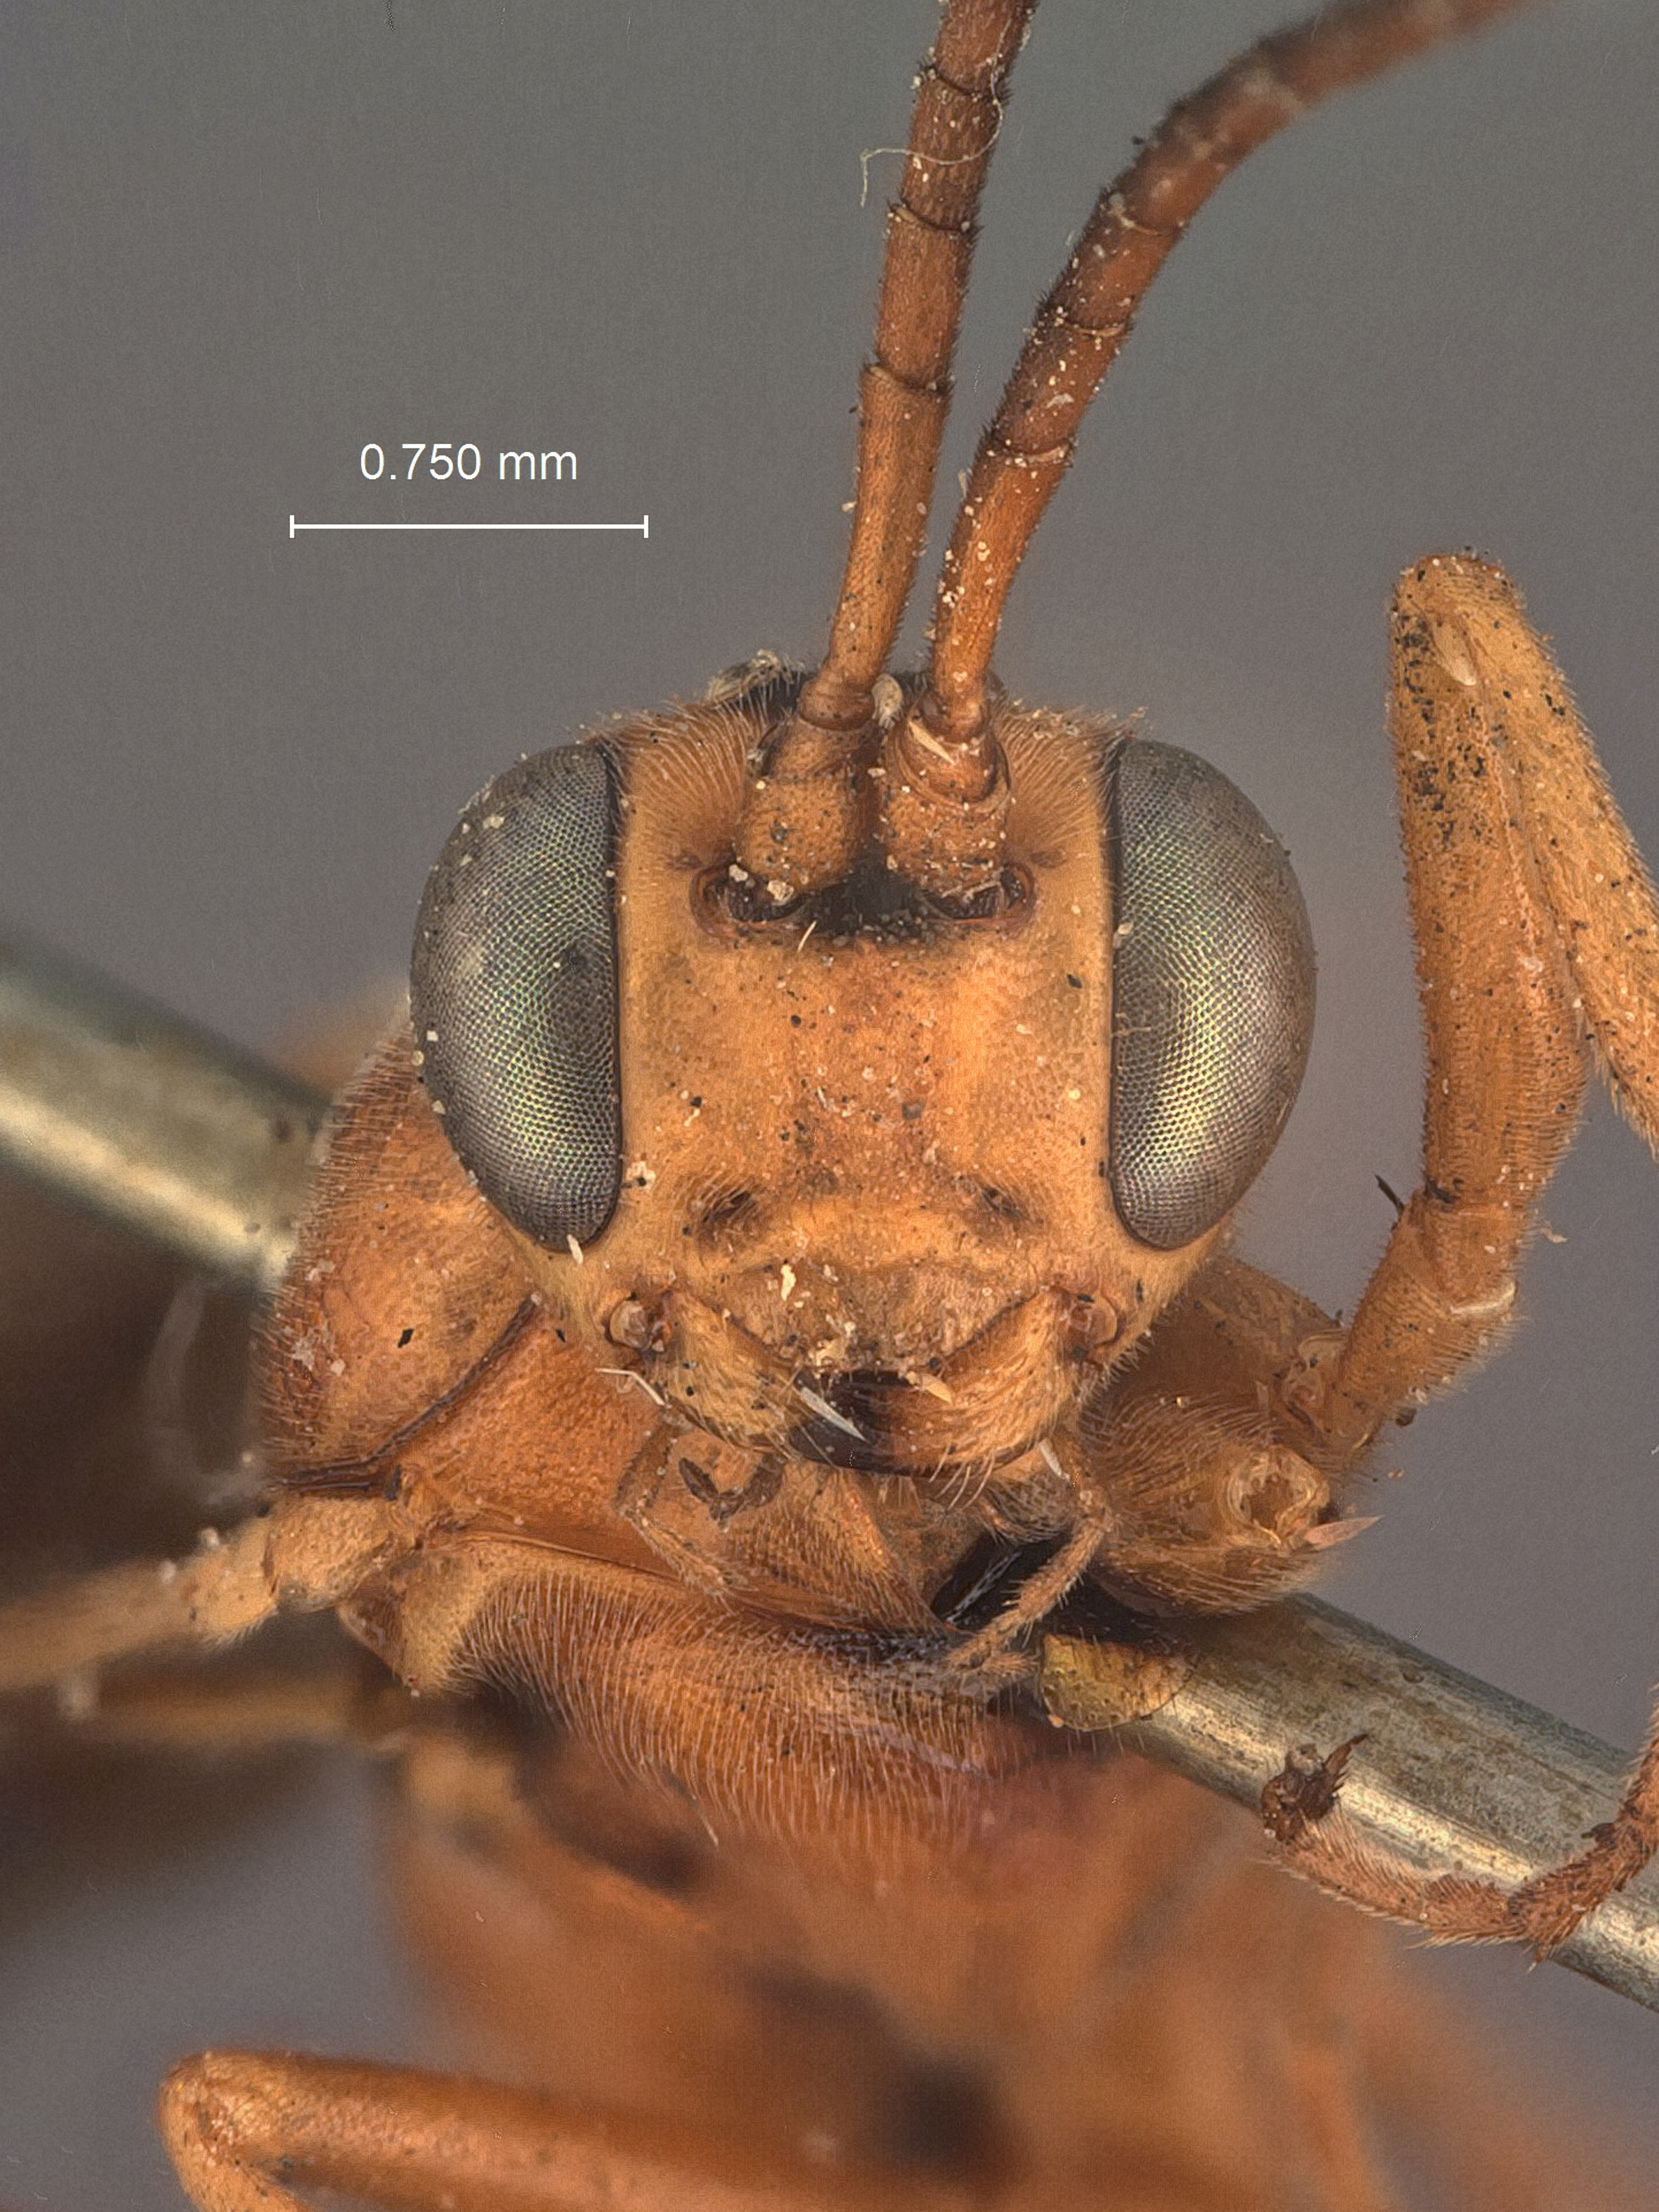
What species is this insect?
Exetastes propinquus
